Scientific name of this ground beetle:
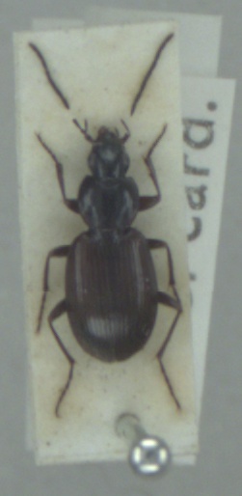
Agonum fuliginosum
